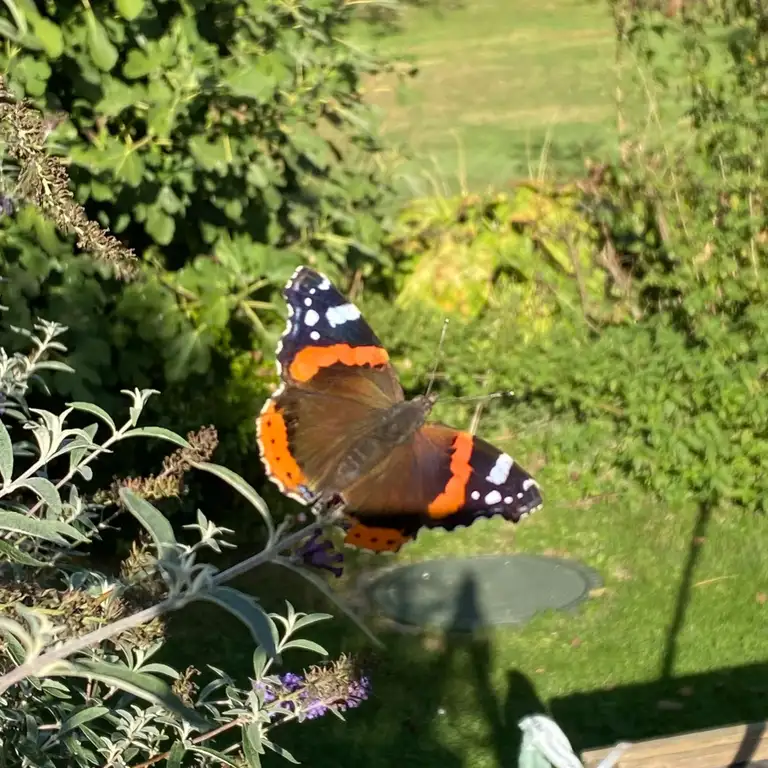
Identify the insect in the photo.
Vanessa atalanta
